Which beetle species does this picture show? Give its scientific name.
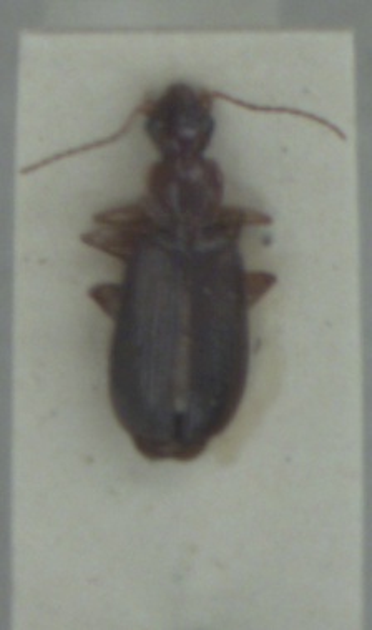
Dromius agilis
